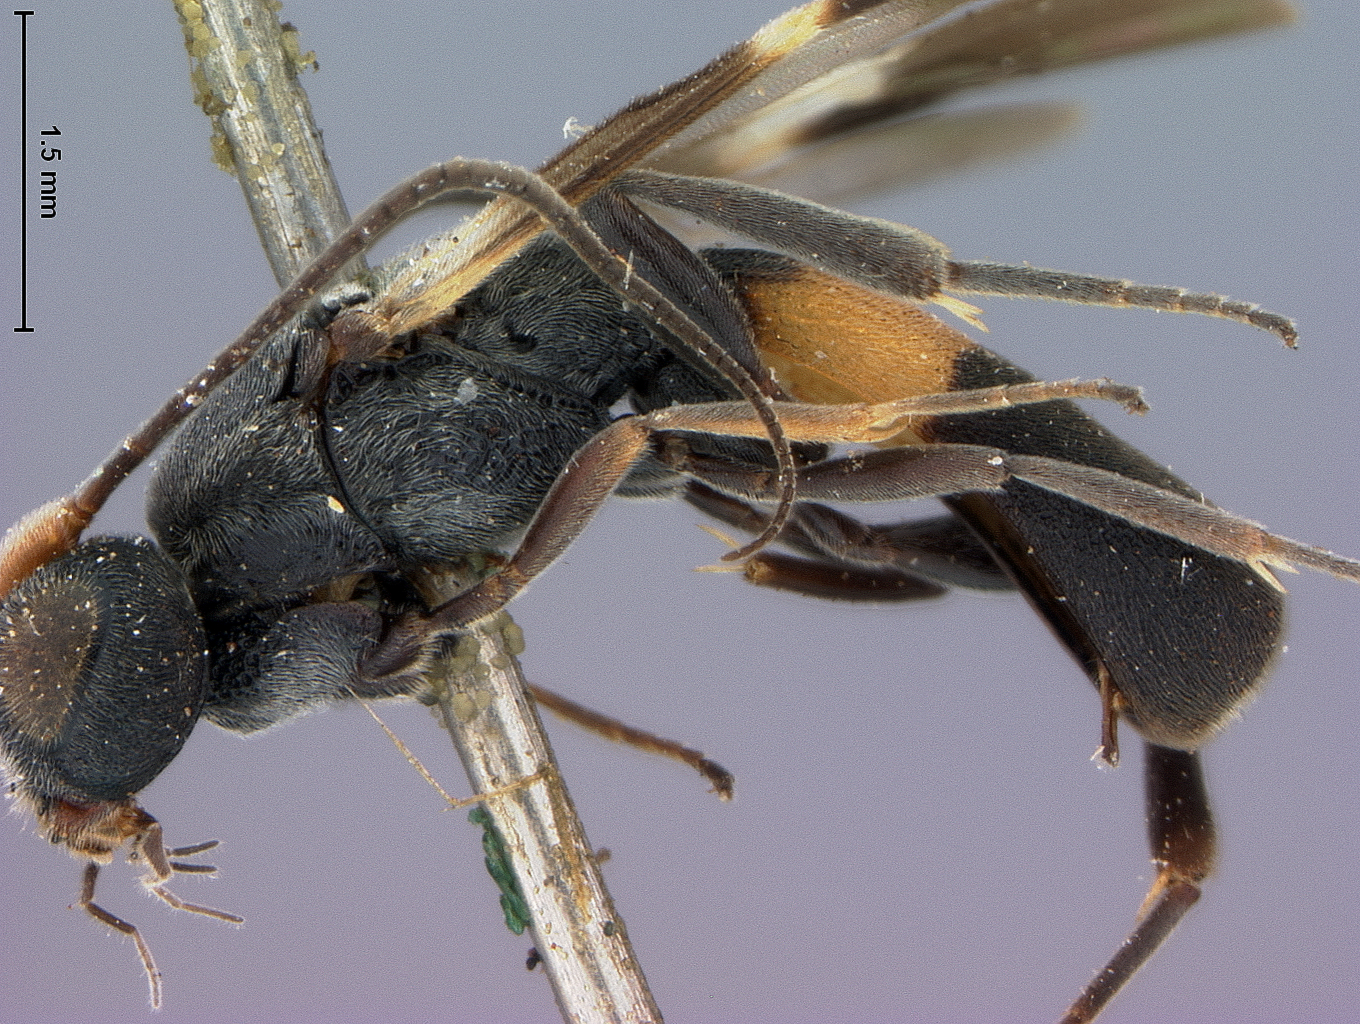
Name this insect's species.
Cubochelonus luzonensis
